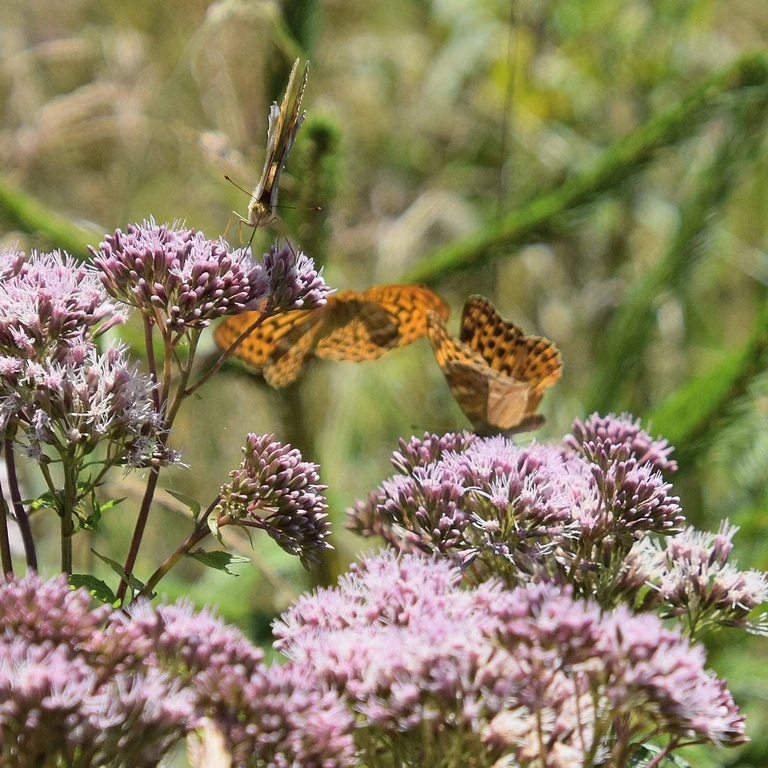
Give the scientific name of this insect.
Argynnis paphia
